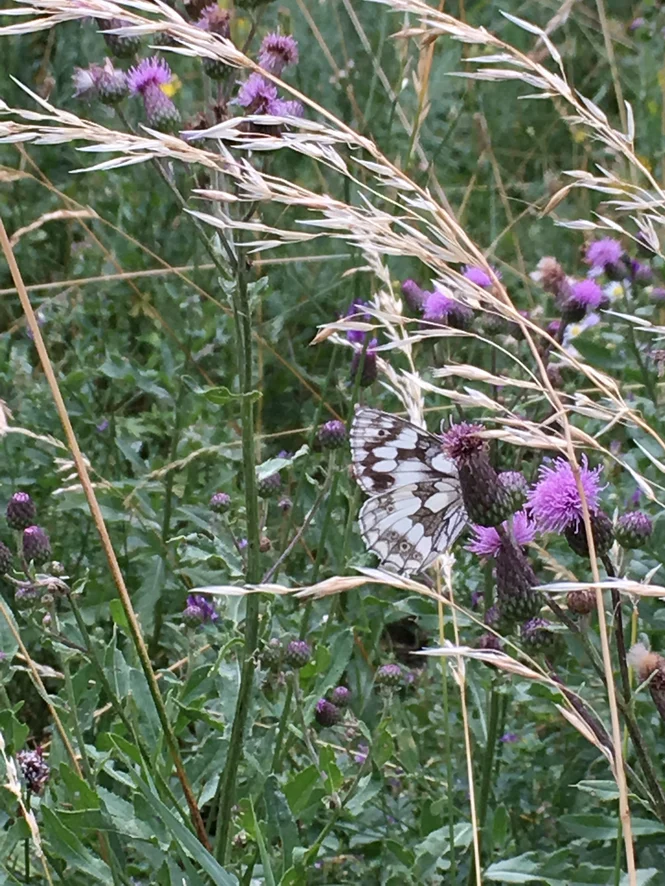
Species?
Melanargia galathea
